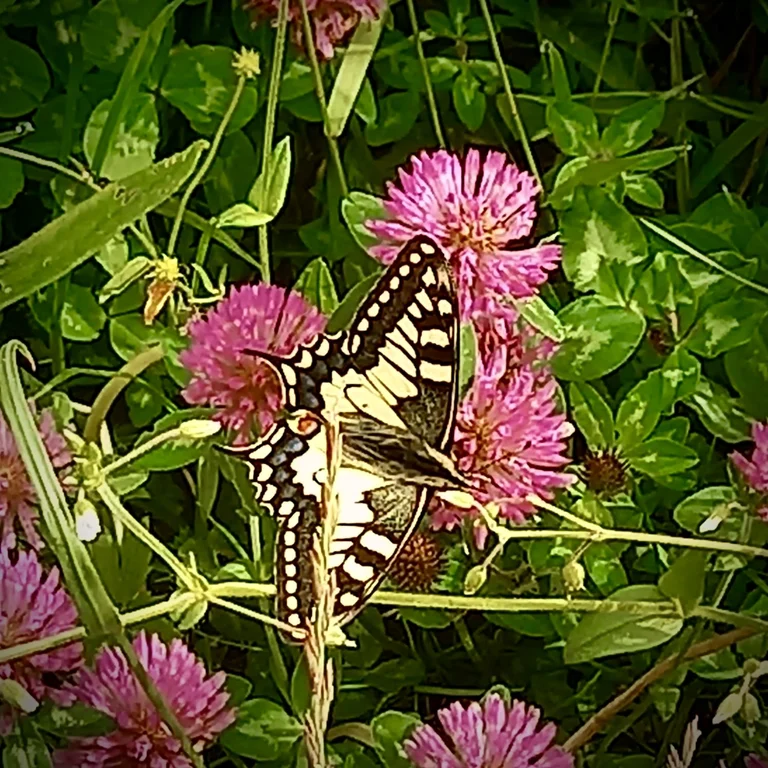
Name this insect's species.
Papilio machaon
